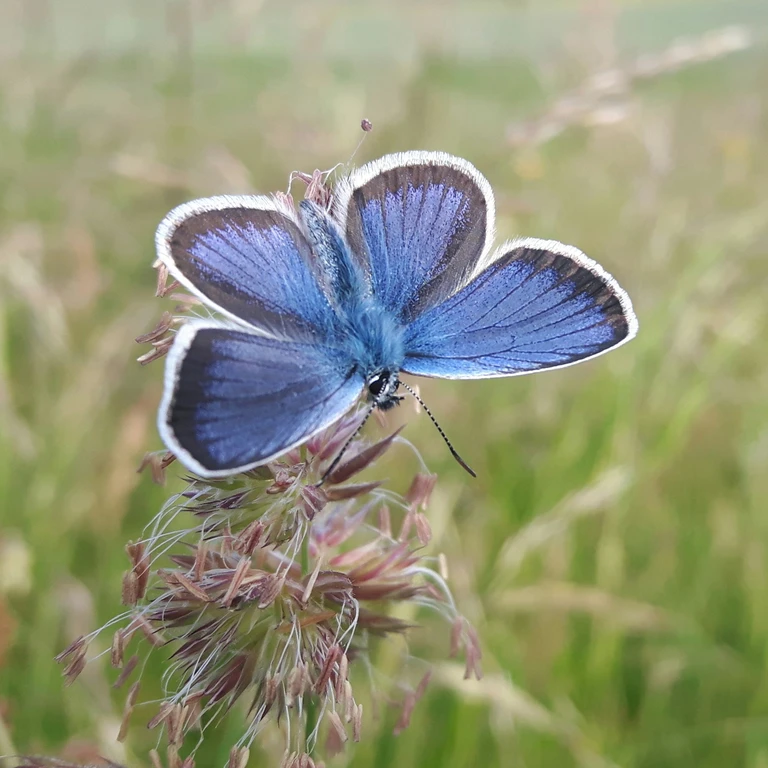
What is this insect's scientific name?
Plebejus argus
